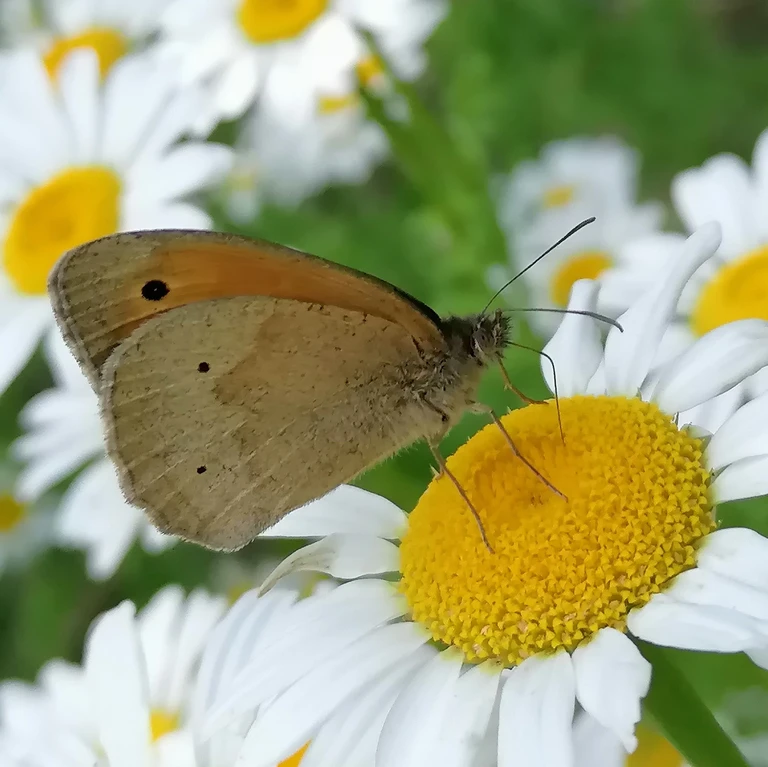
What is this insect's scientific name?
Maniola jurtina
